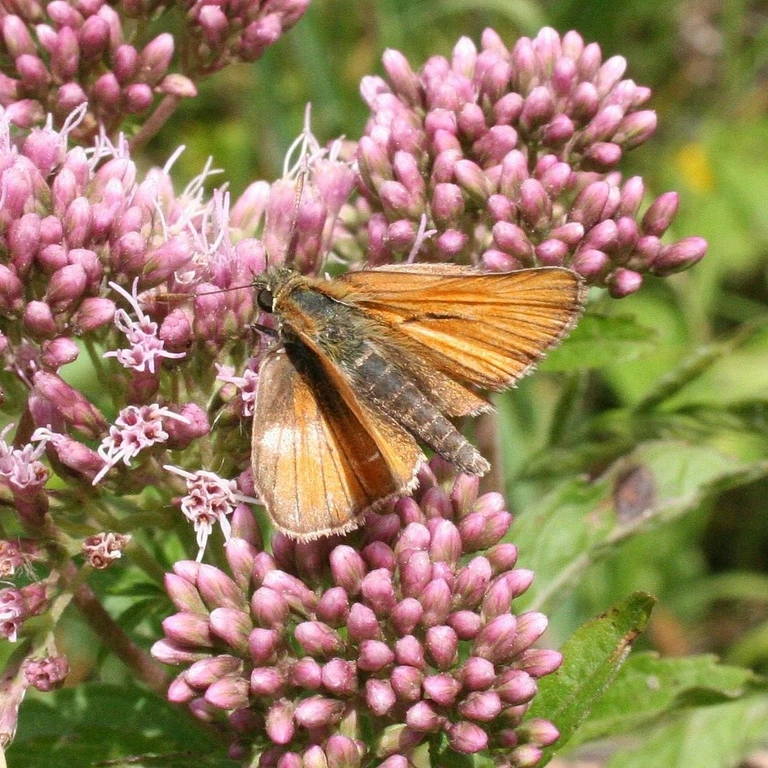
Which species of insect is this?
Thymelicus sylvestris
